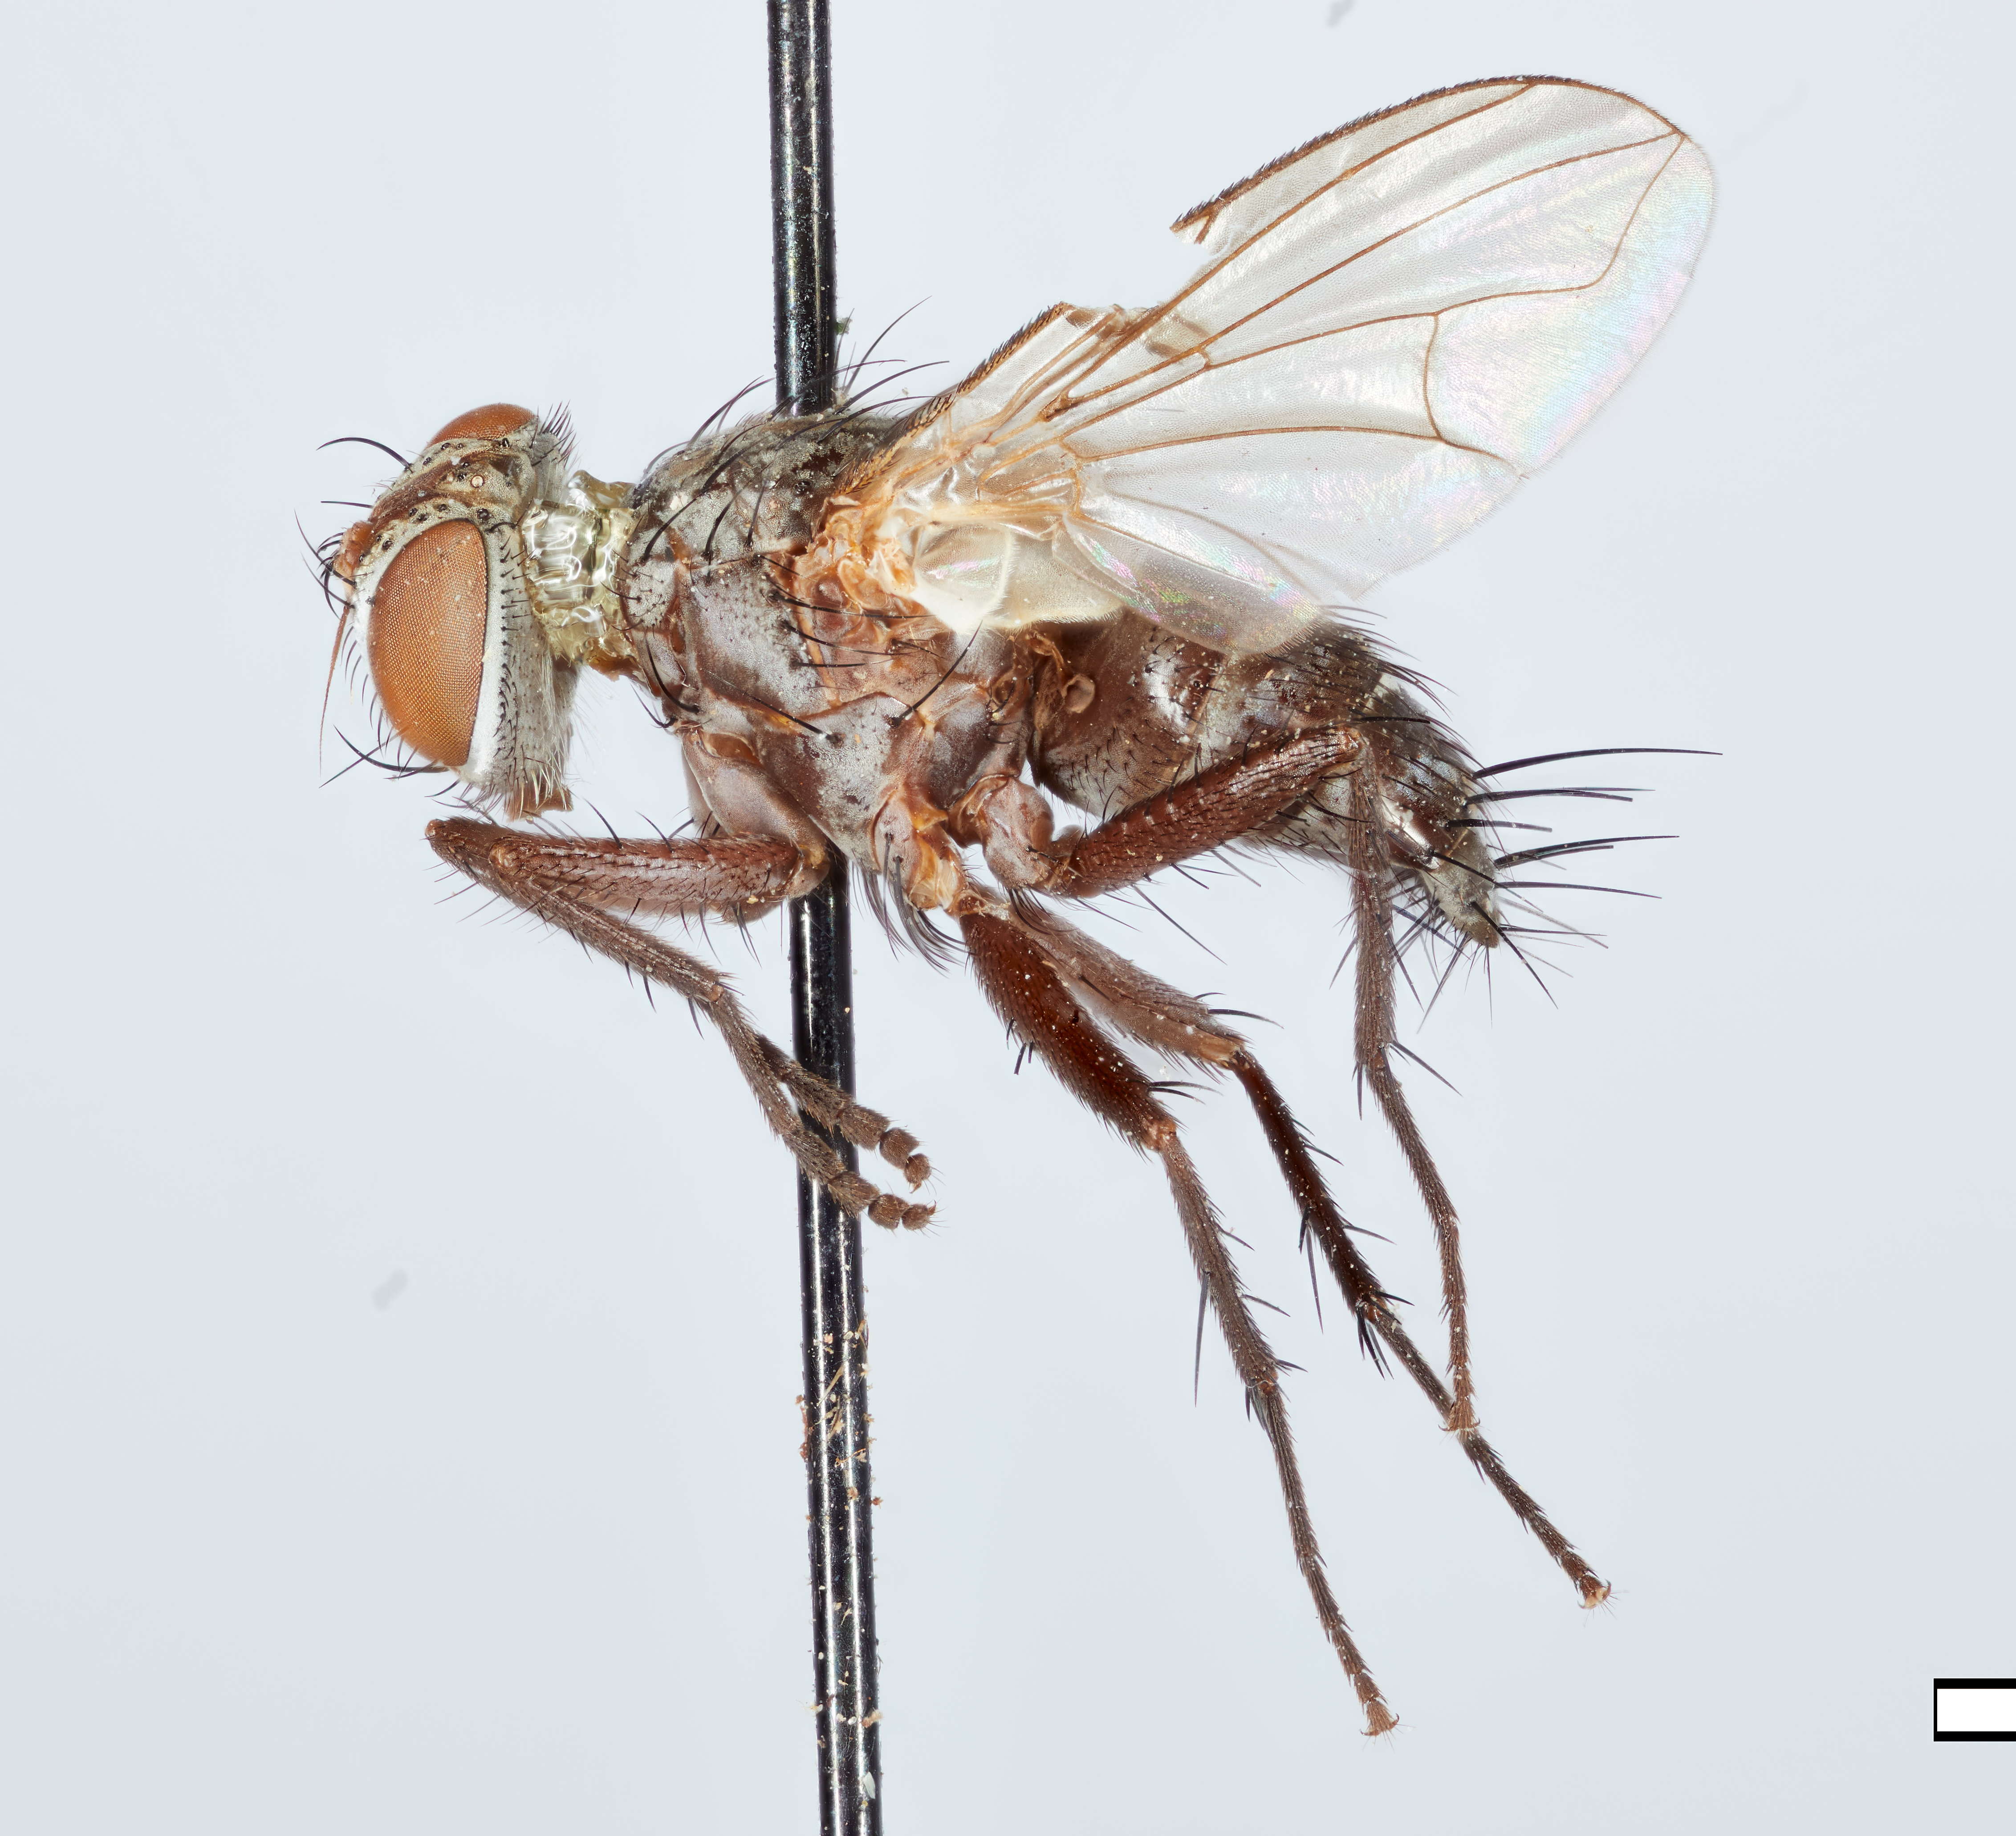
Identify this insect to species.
Admontia tarsalis
